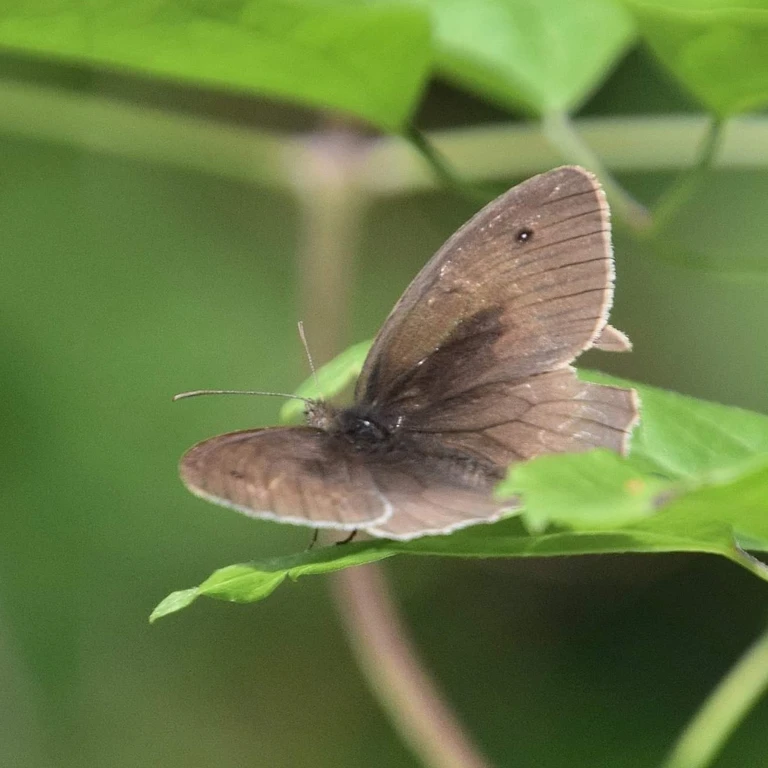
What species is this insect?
Aphantopus hyperantus
